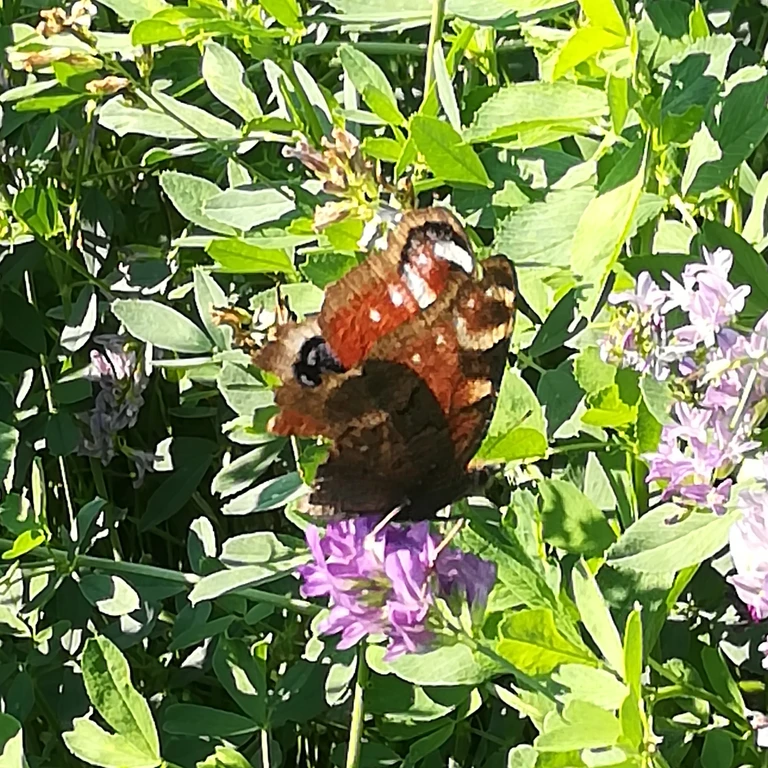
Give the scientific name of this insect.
Aglais io
